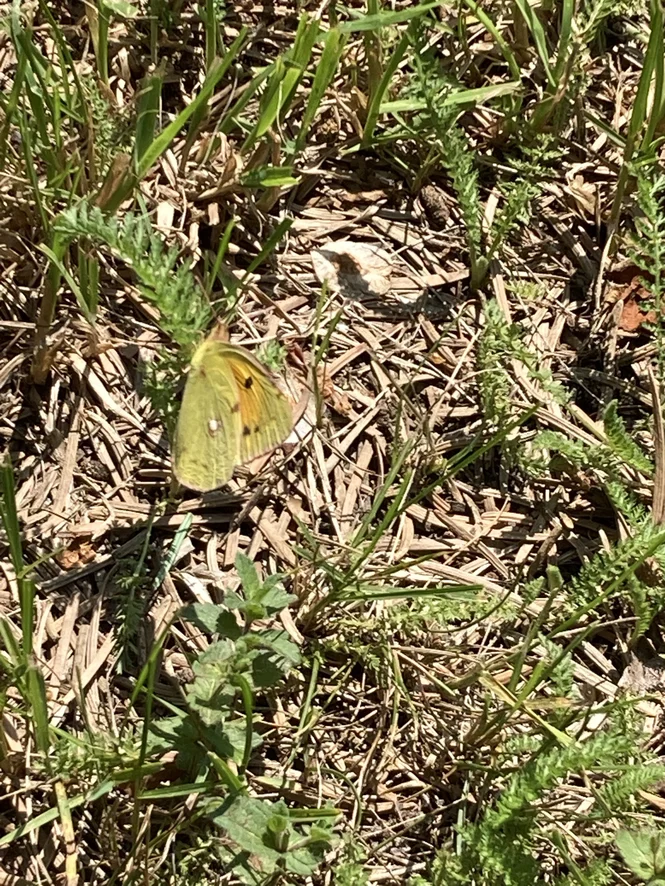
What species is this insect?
Colias croceus
